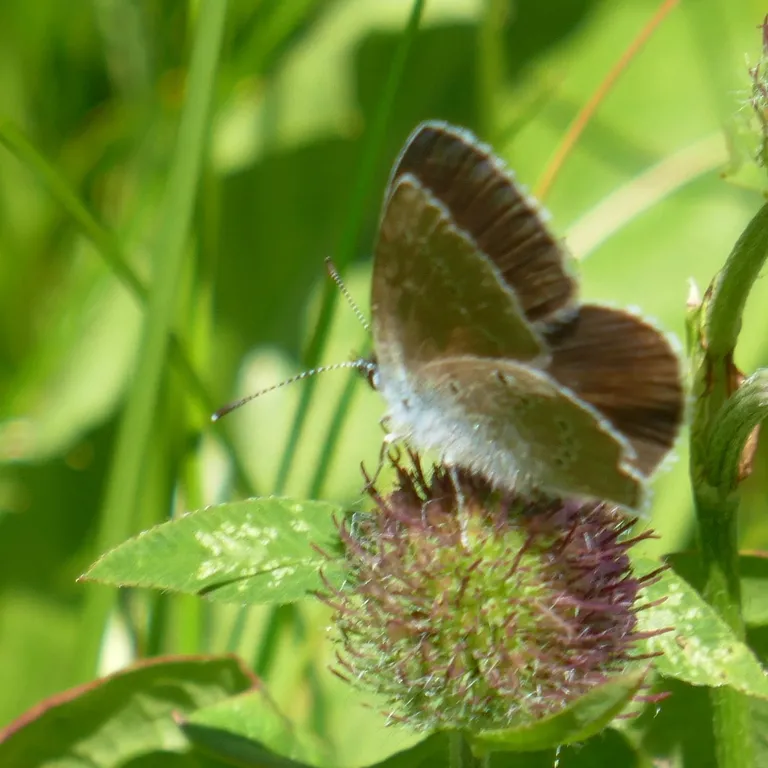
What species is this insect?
Cyaniris semiargus
